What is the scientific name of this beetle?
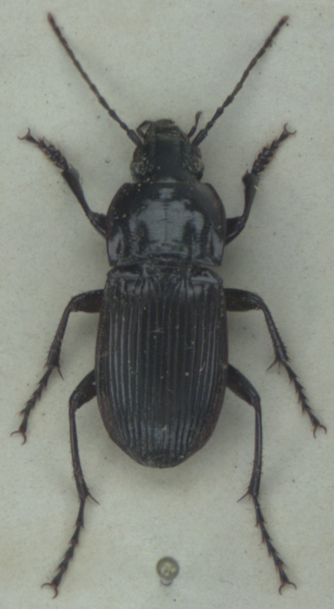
Abax parallelepipedus
